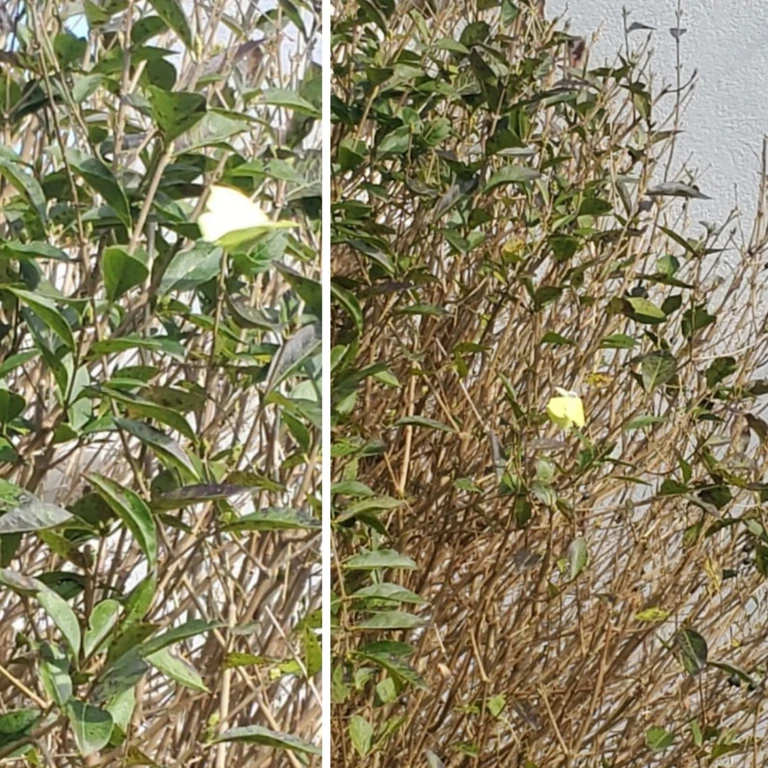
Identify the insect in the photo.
Gonepteryx rhamni
